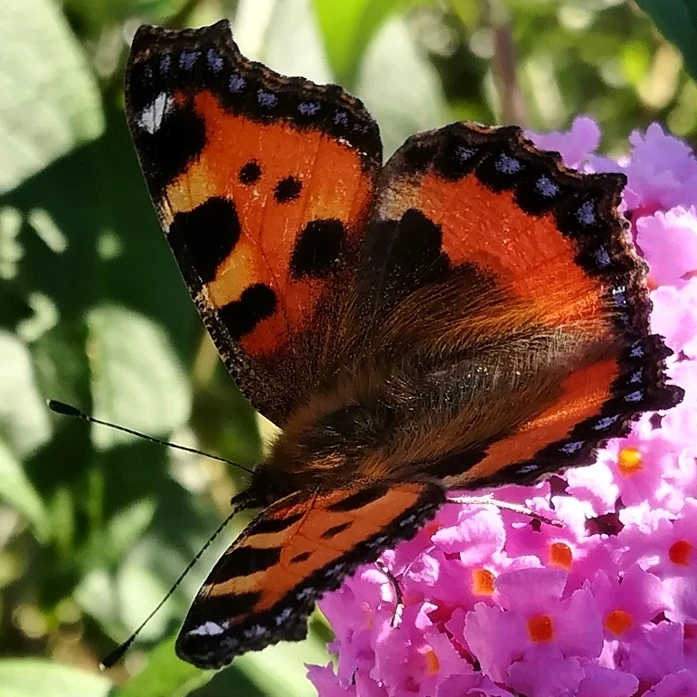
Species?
Aglais urticae
